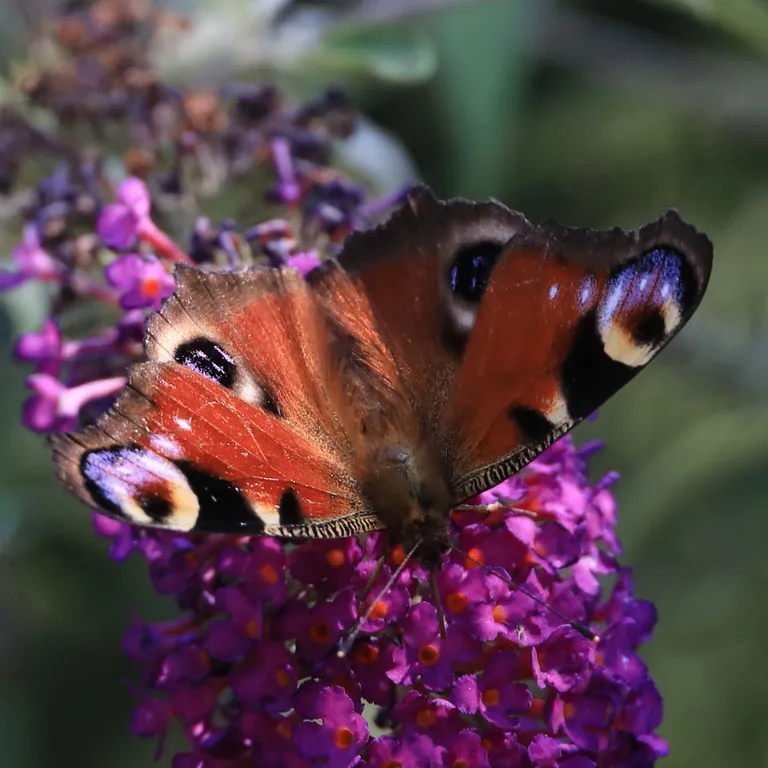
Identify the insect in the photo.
Aglais io
